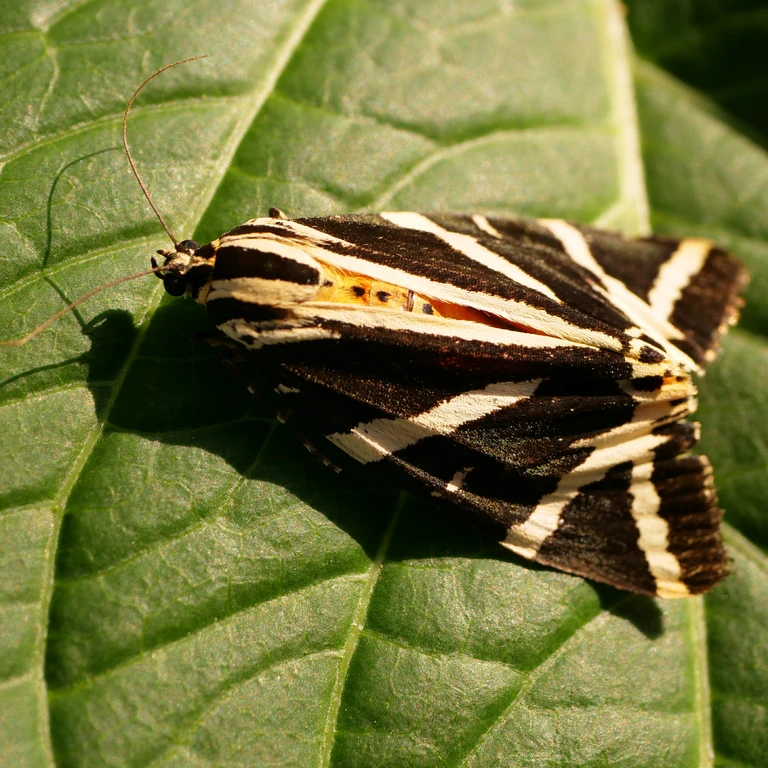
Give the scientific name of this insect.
Euplagia quadripunctaria
